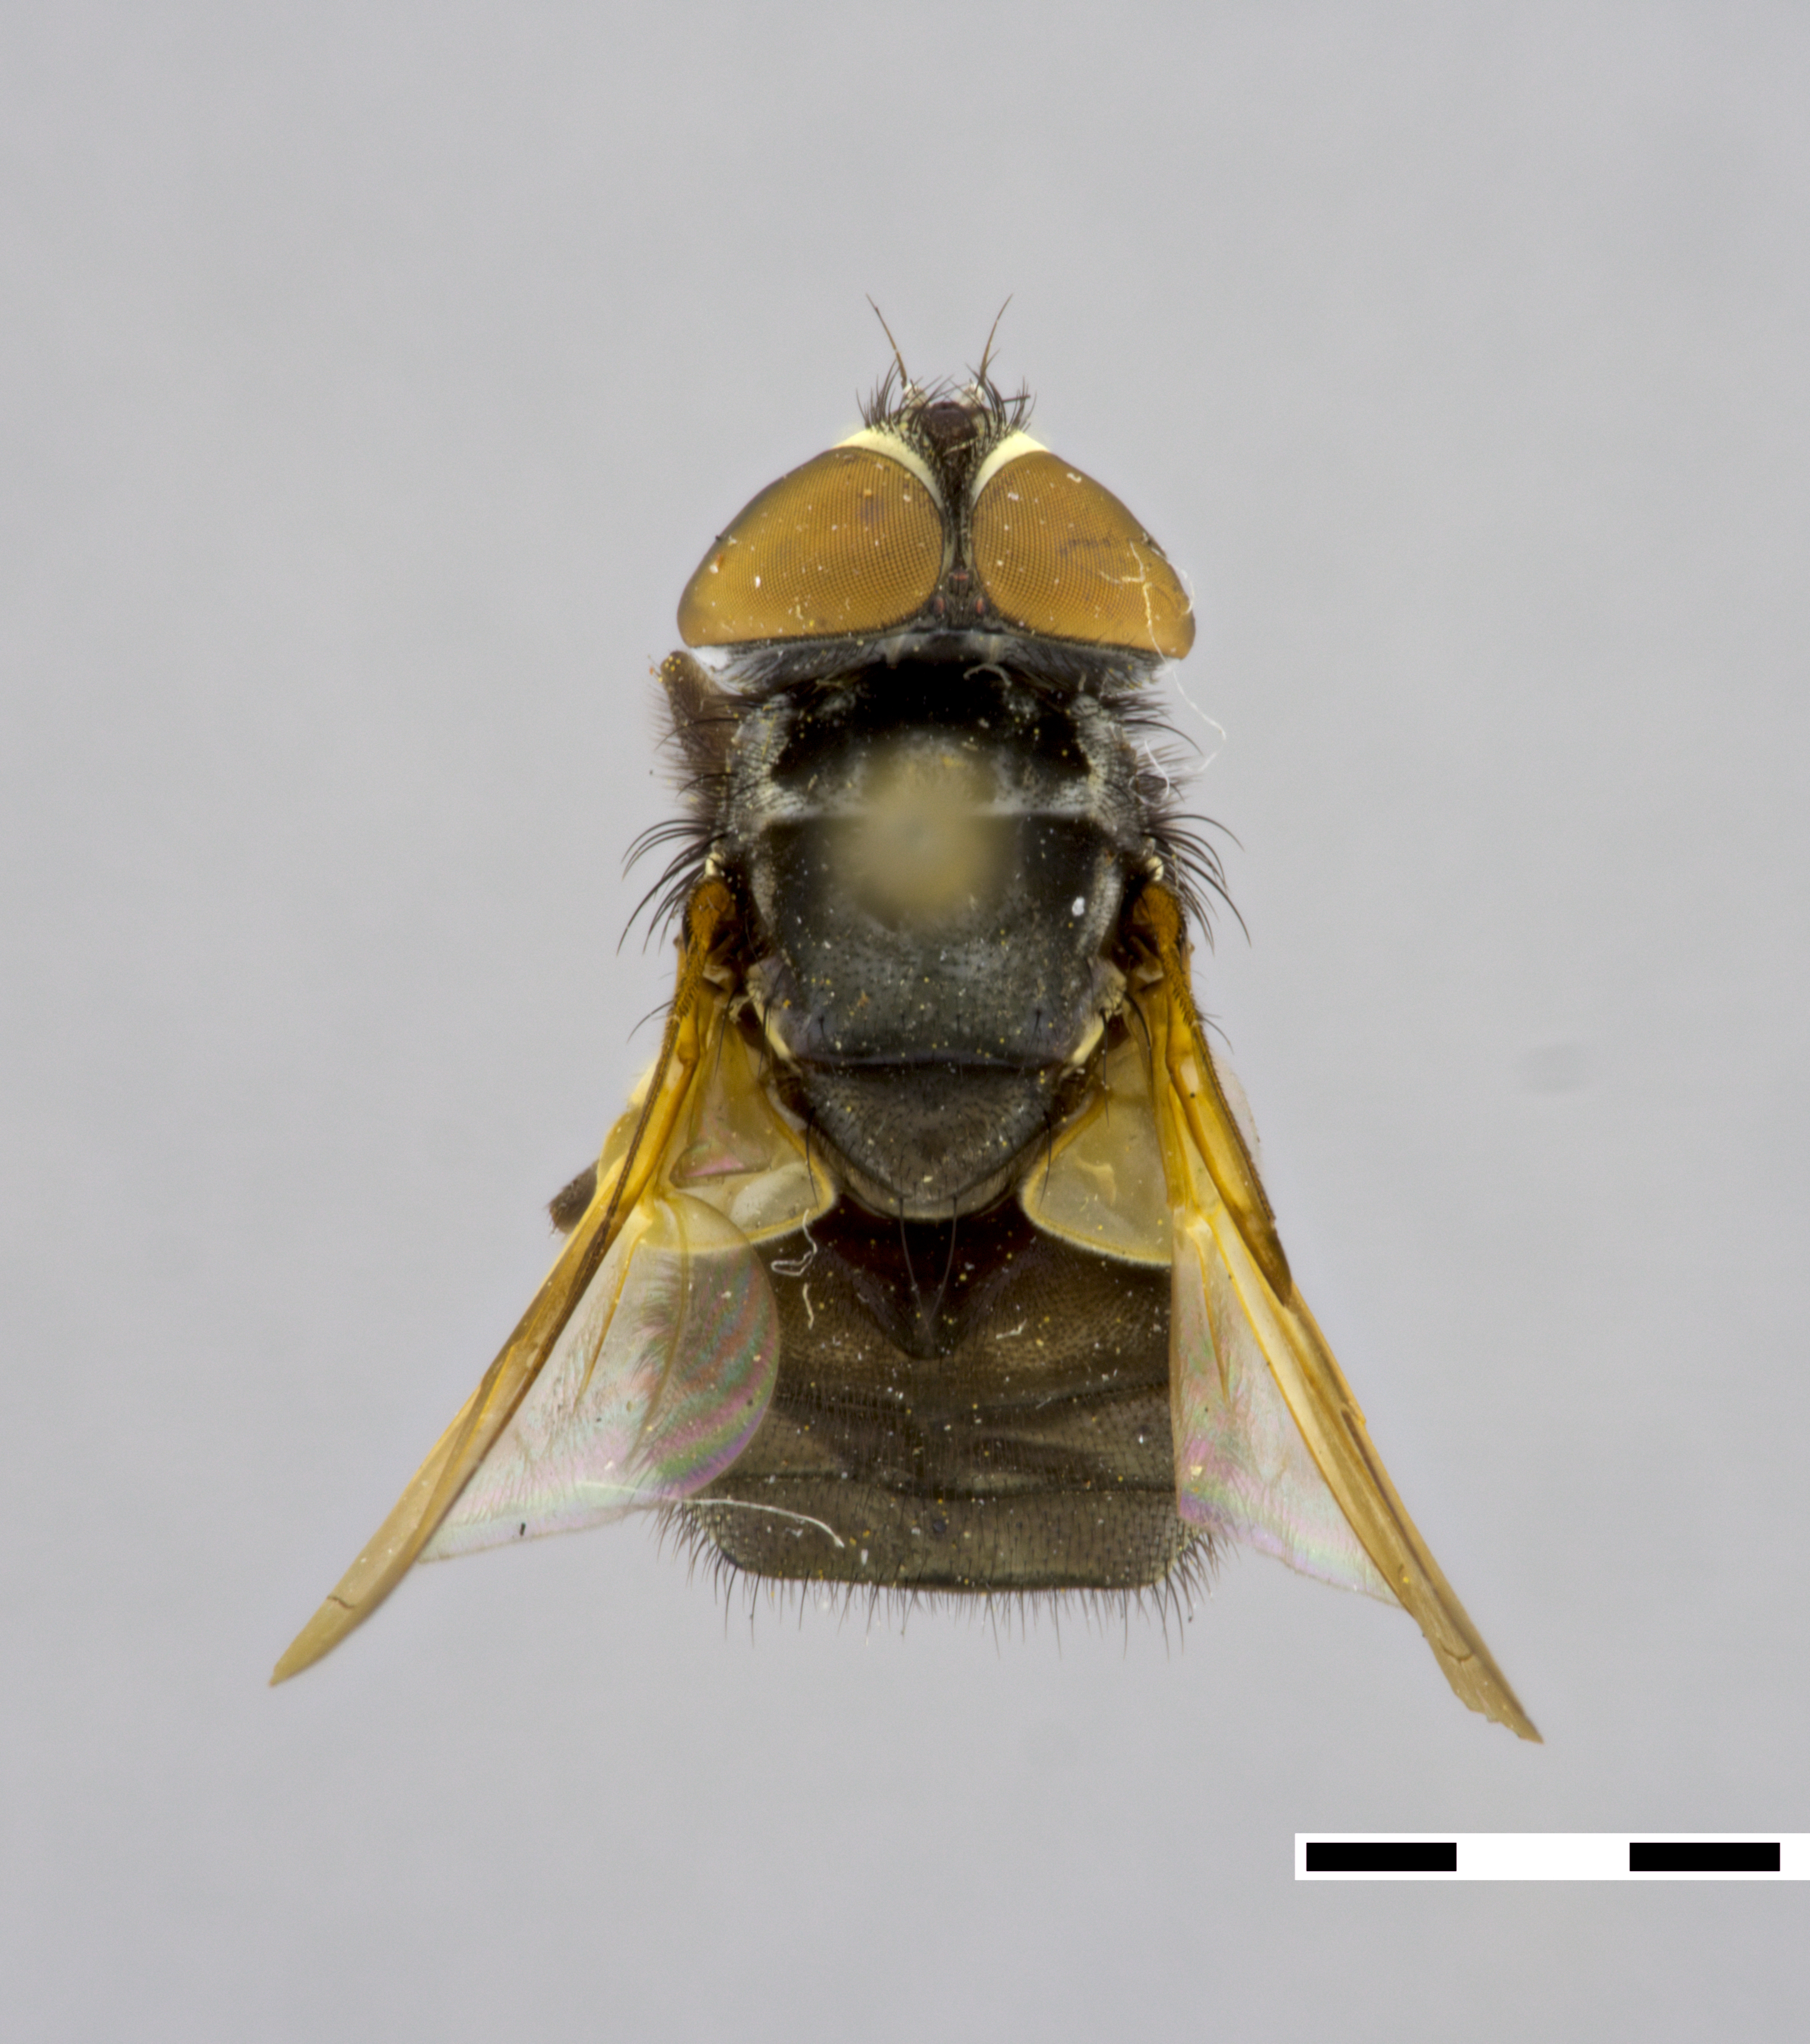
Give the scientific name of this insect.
Phasia aeneoventris
